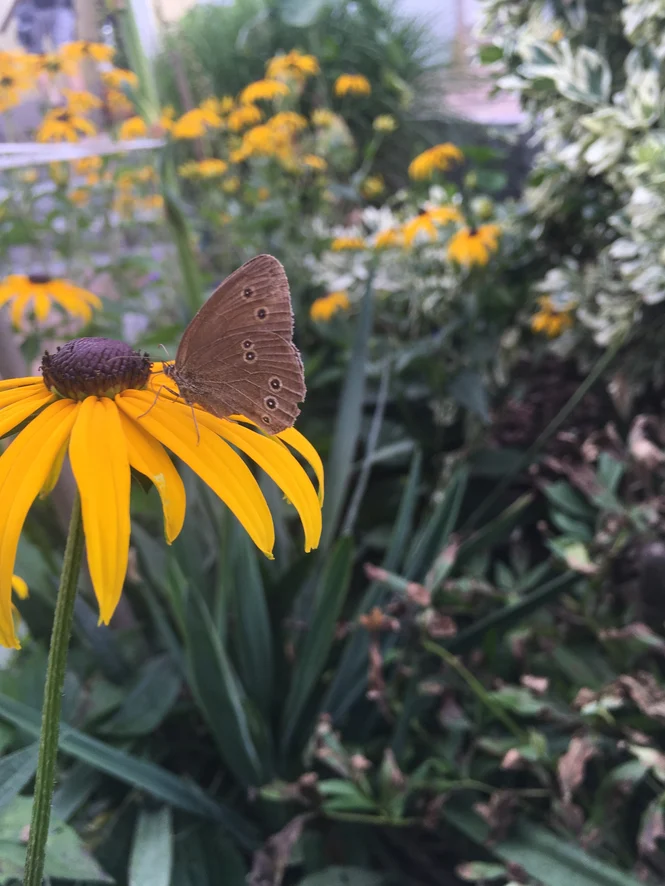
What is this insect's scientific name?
Aphantopus hyperantus
